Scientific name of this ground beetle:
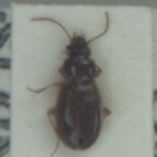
Trechus obtusus
